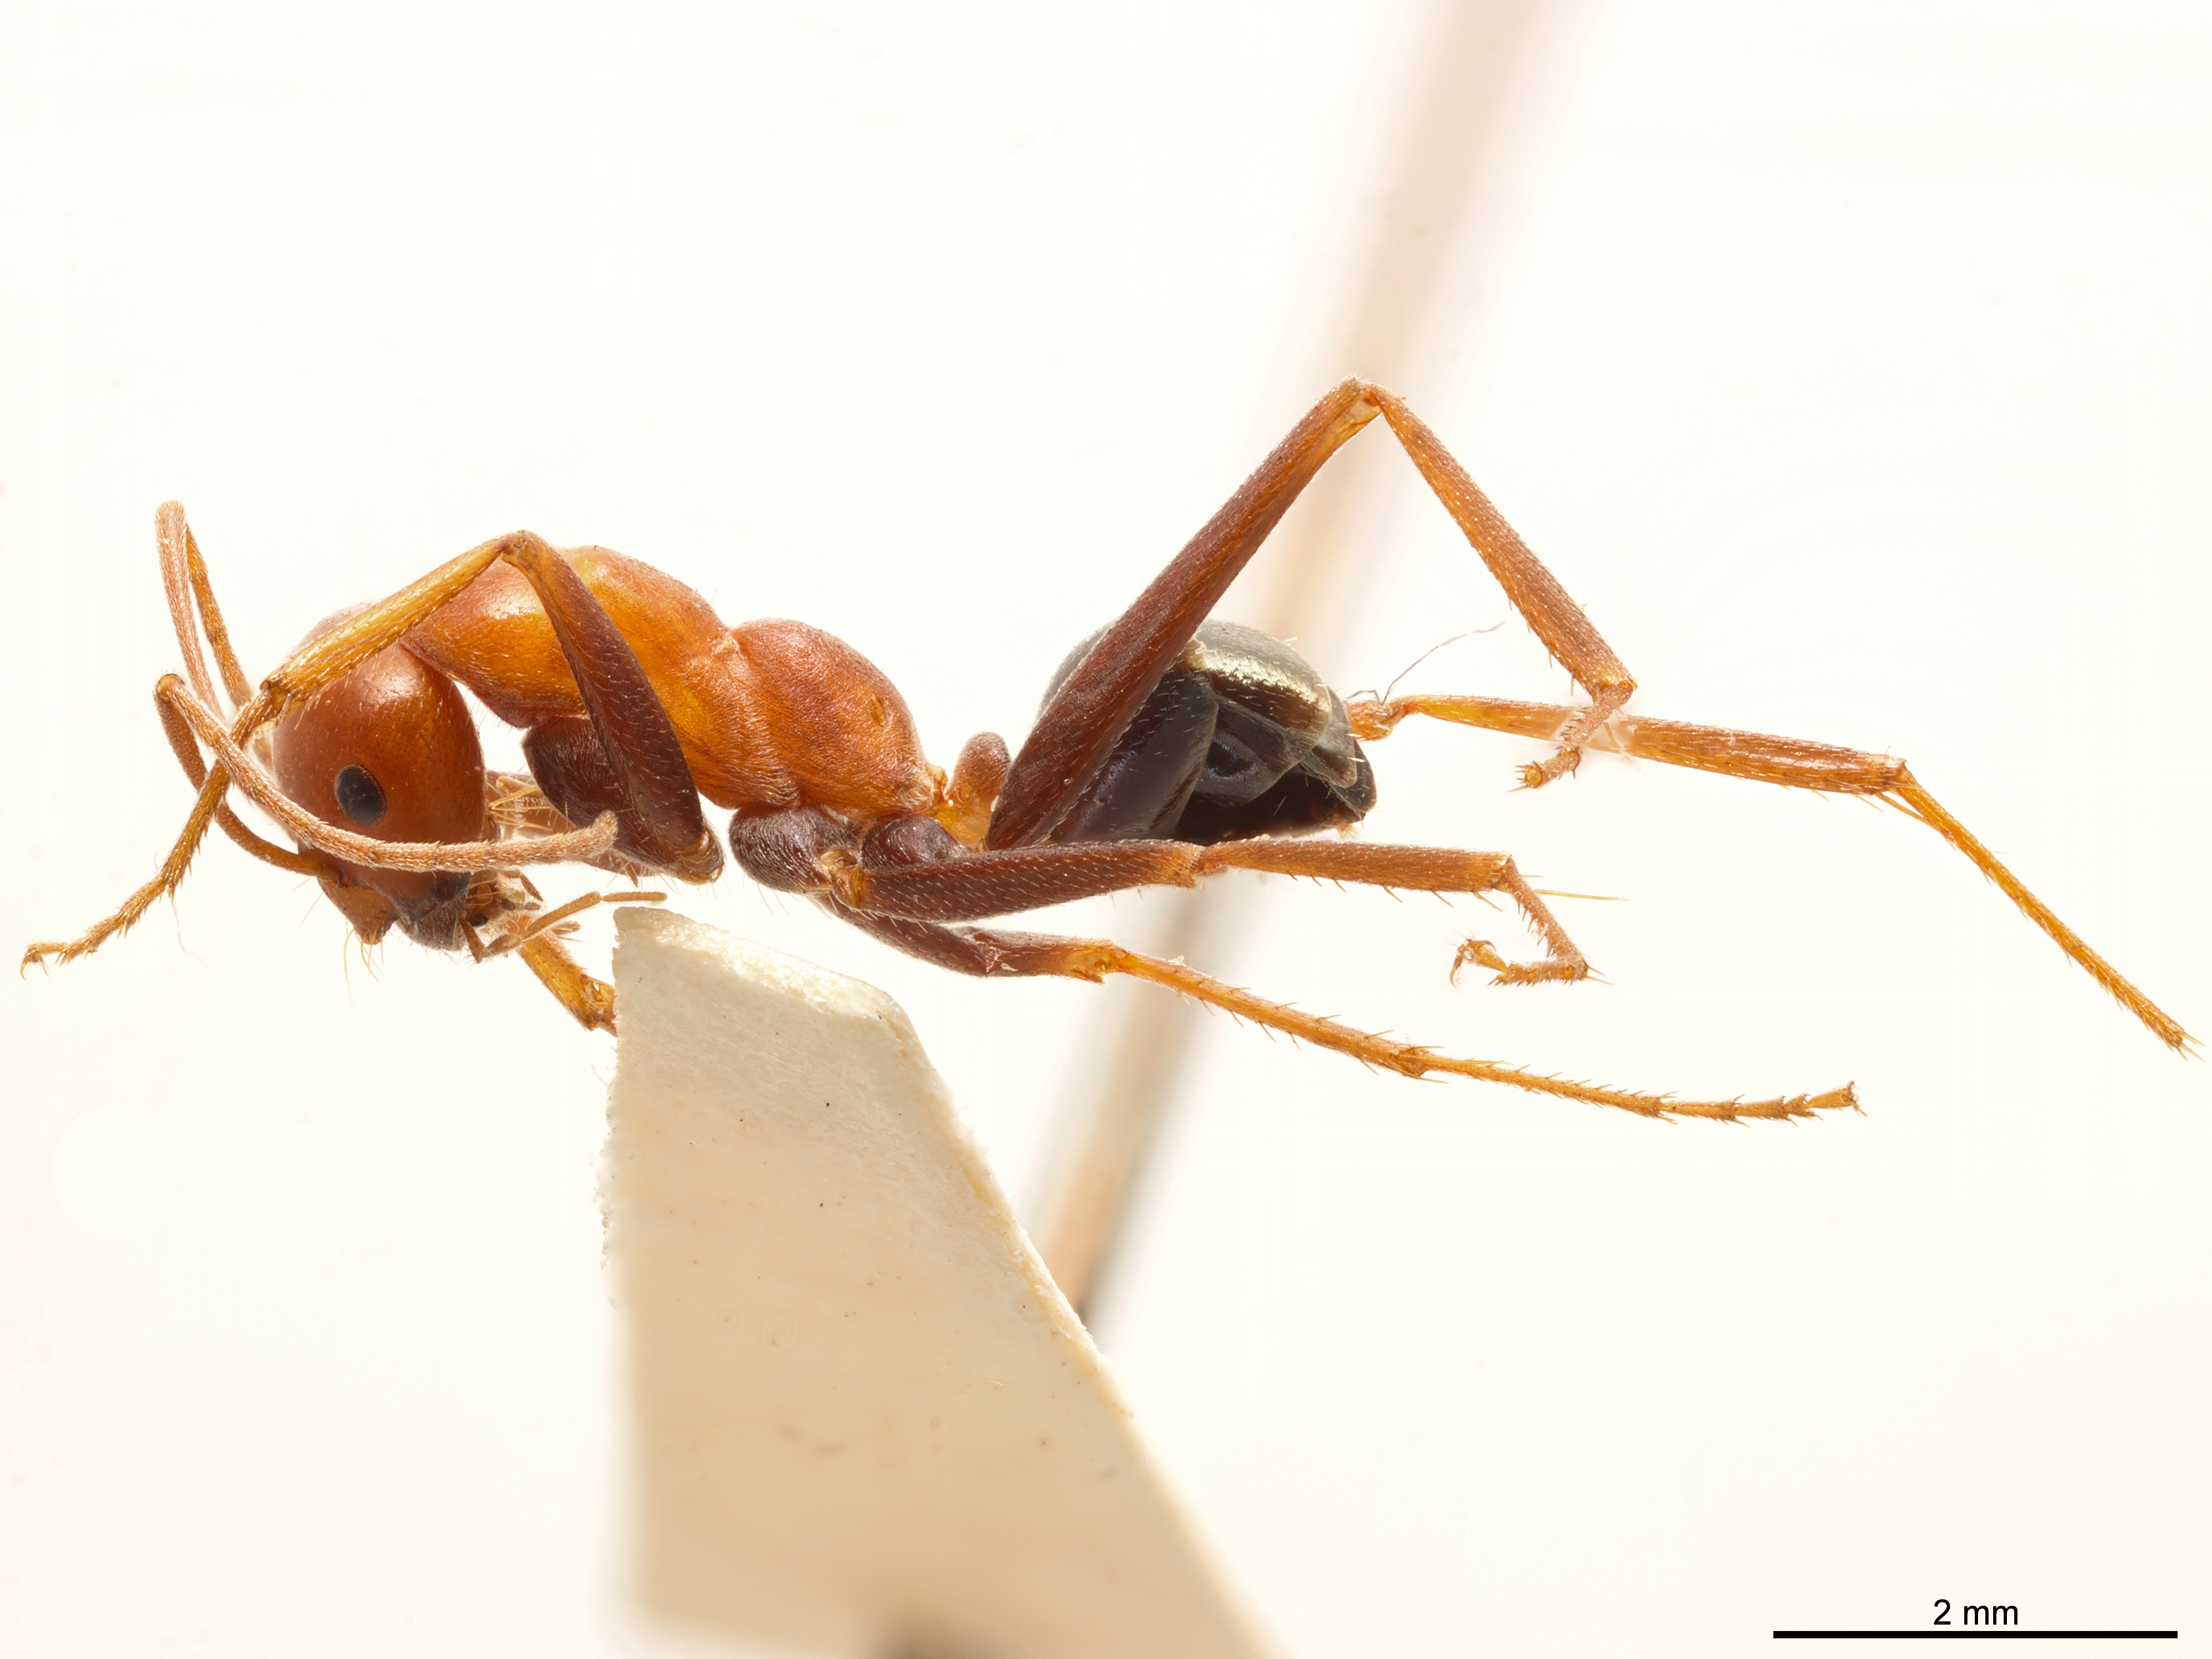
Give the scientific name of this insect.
Melophorus aeneovirens
